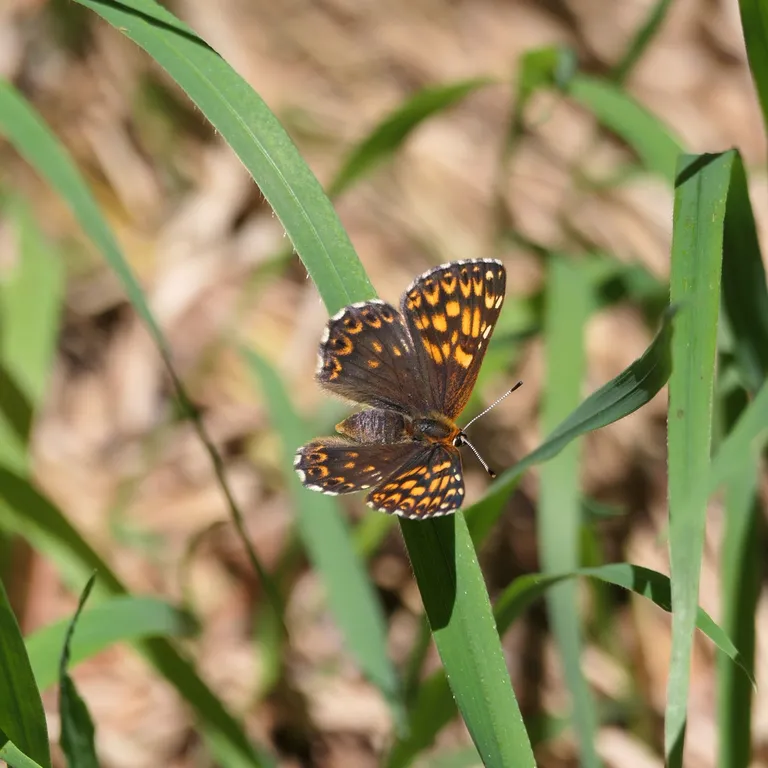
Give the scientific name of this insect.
Hamearis lucina
